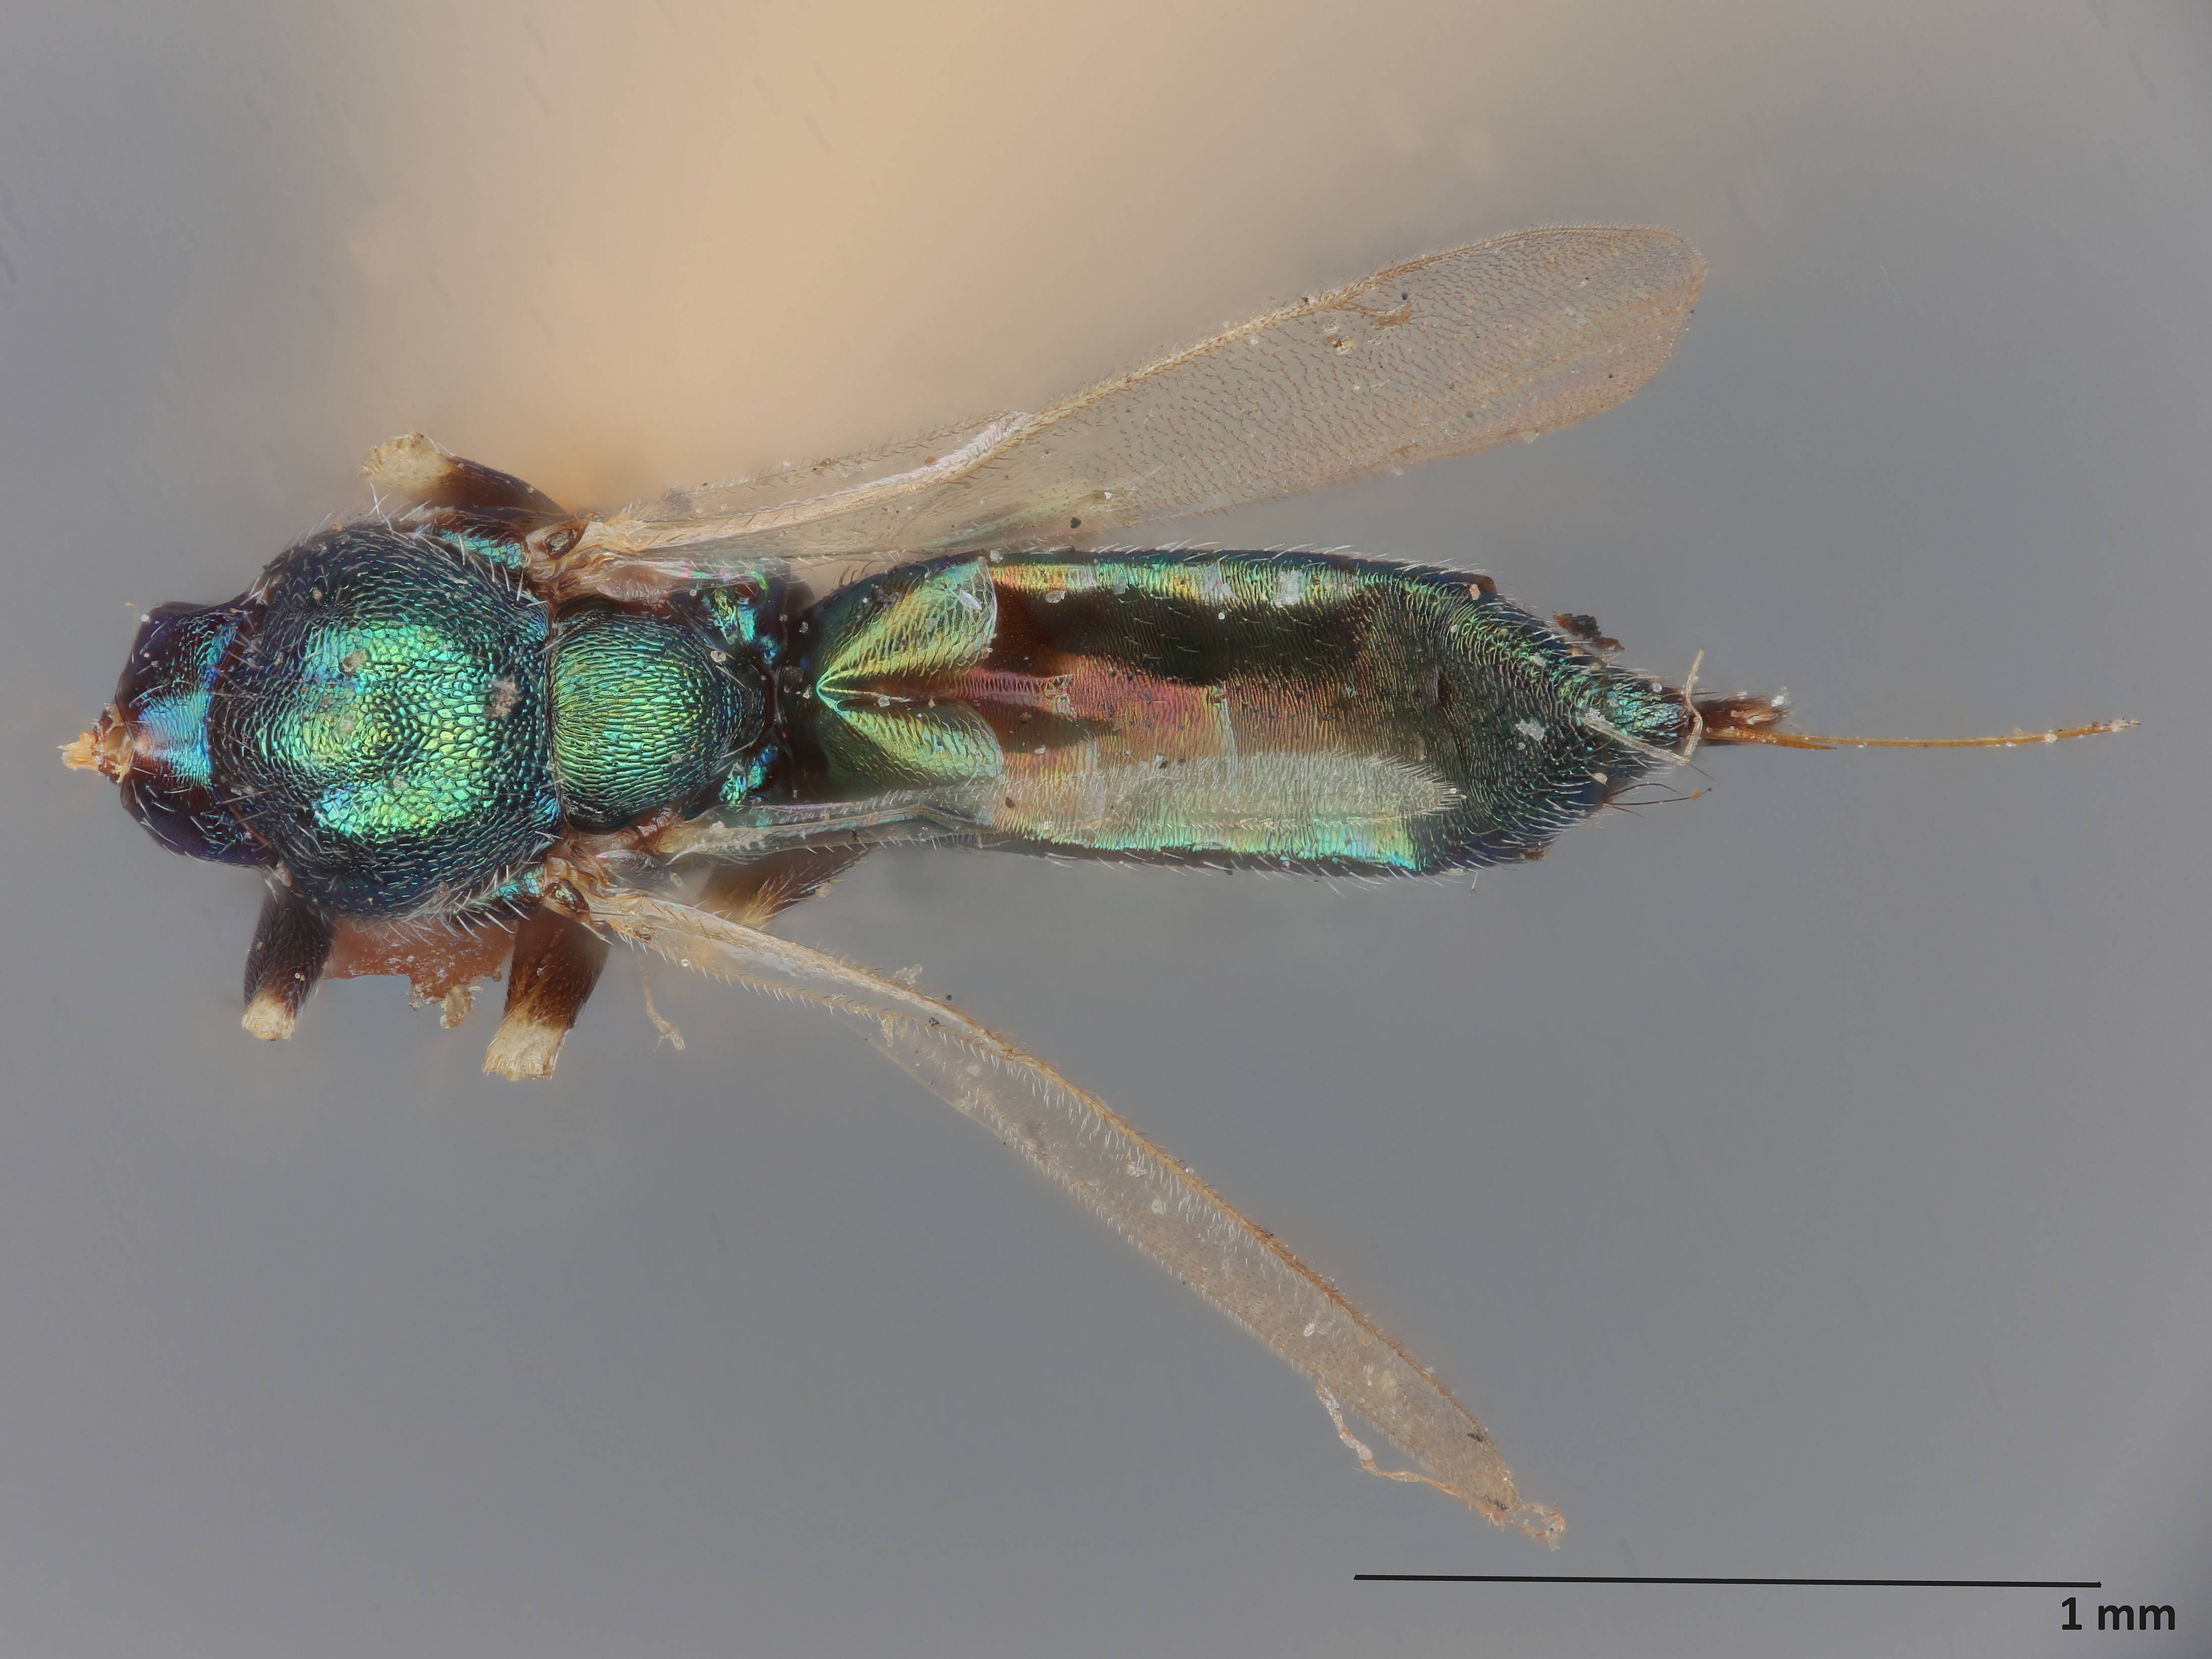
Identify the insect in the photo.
Calosoter metallica
